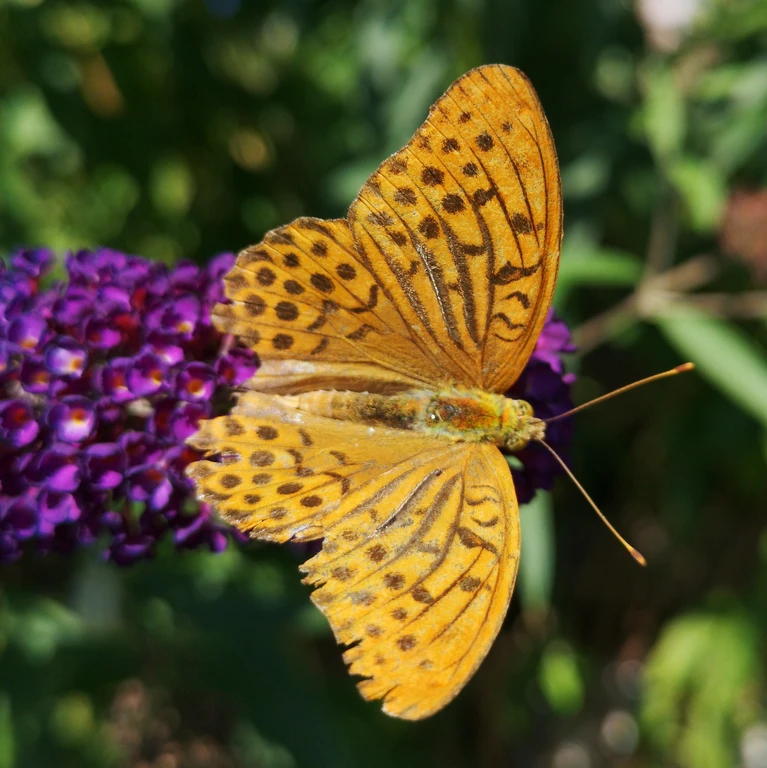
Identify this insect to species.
Argynnis paphia
